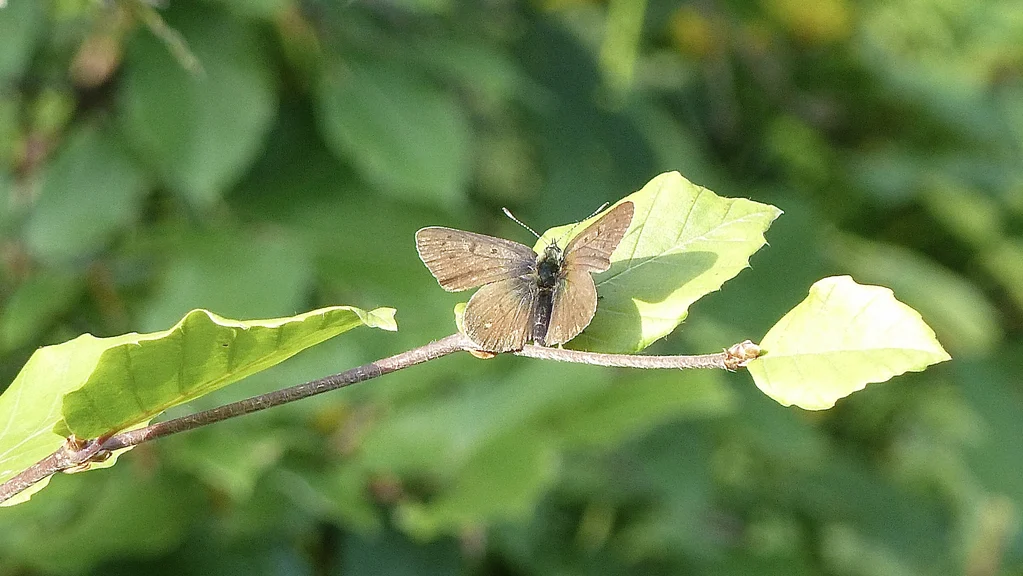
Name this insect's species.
Lycaena tityrus (also Loweia tityrus)
